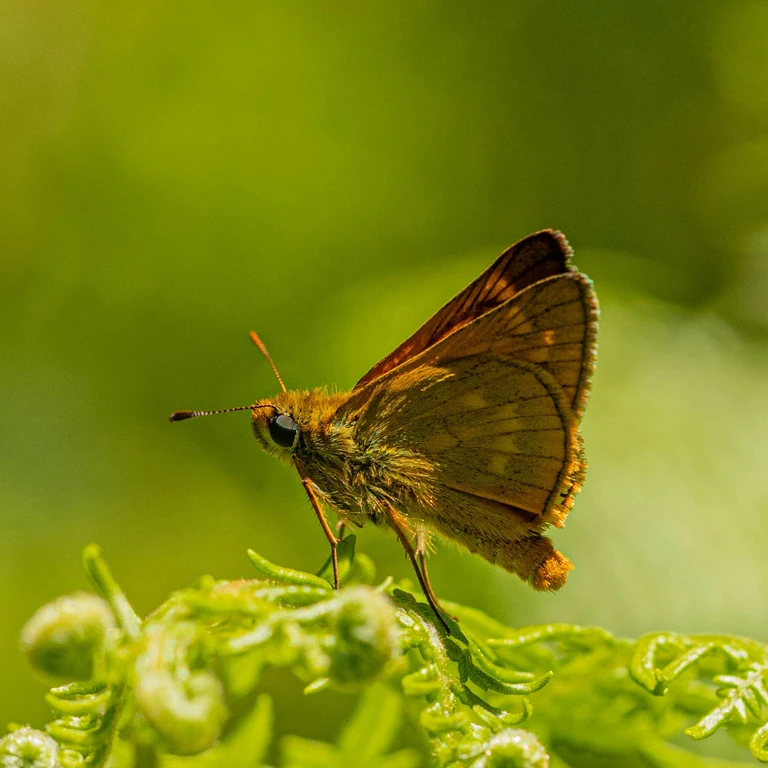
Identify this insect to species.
Ochlodes sylvanus (also Ochlodes venata)
